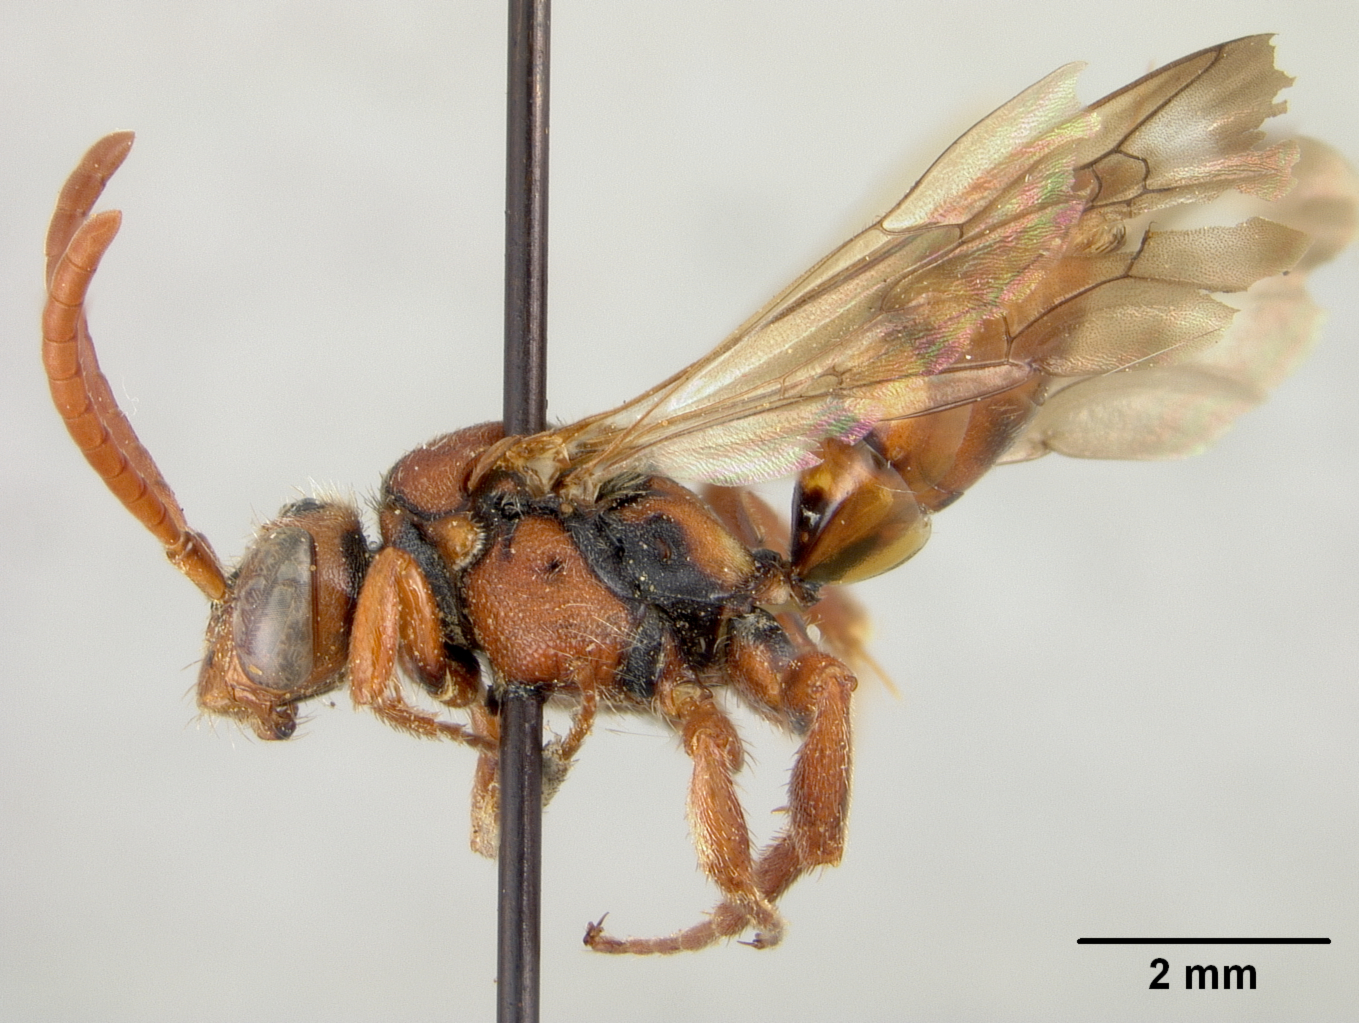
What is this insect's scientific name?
Nomada sedae
